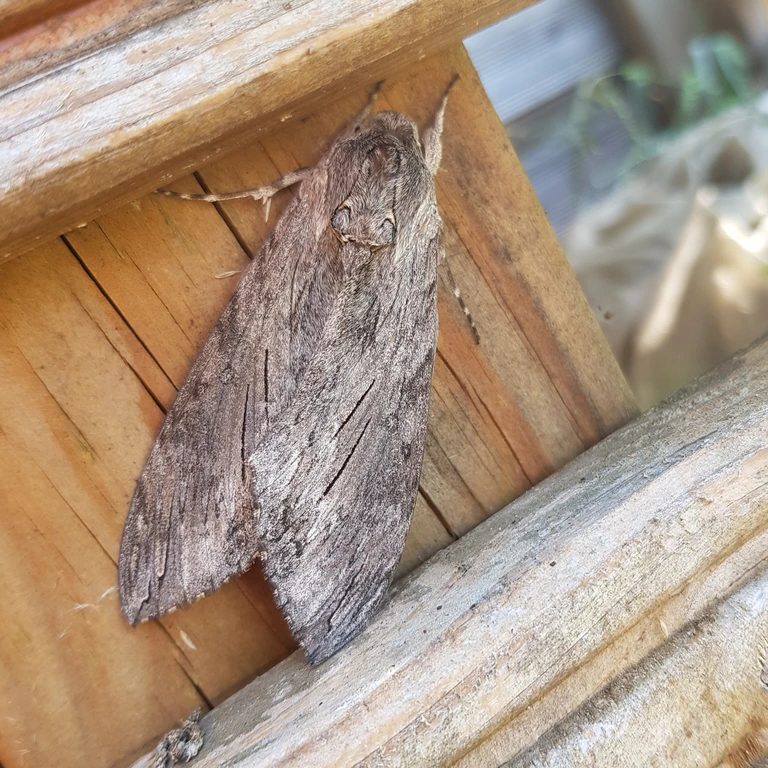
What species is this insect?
Agrius convolvuli
